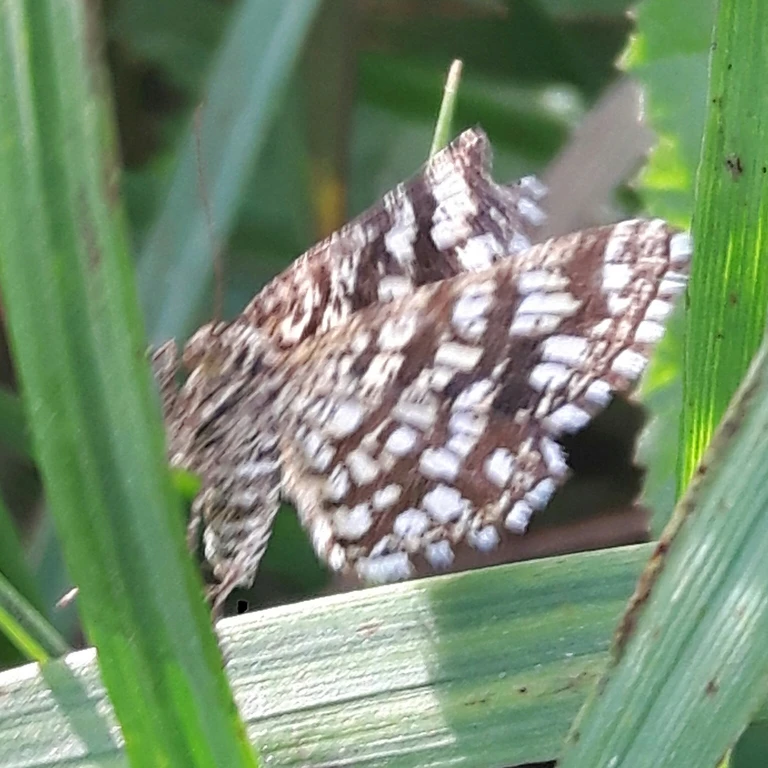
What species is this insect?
Chiasmia clathrata
